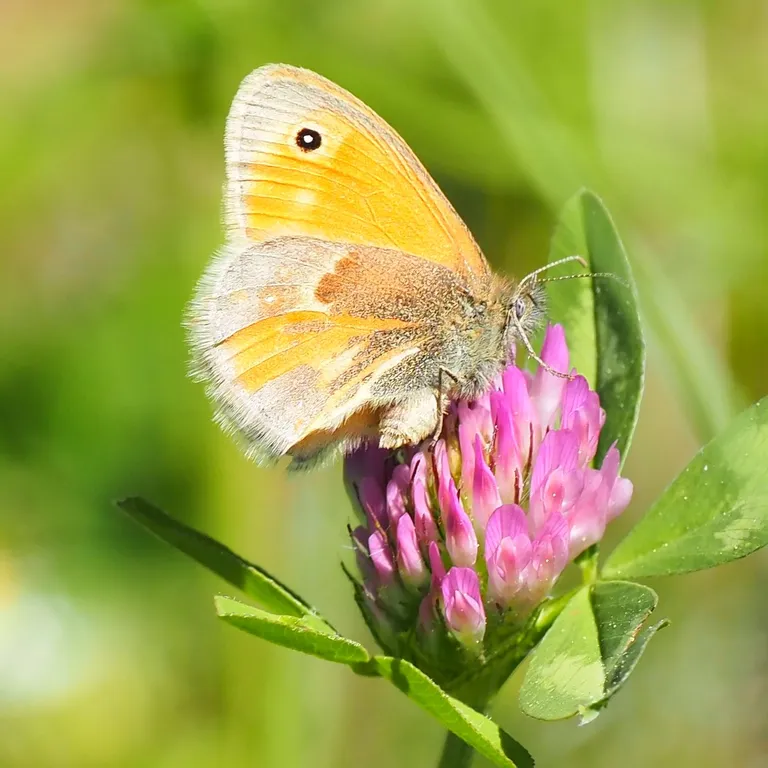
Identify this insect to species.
Coenonympha pamphilus
